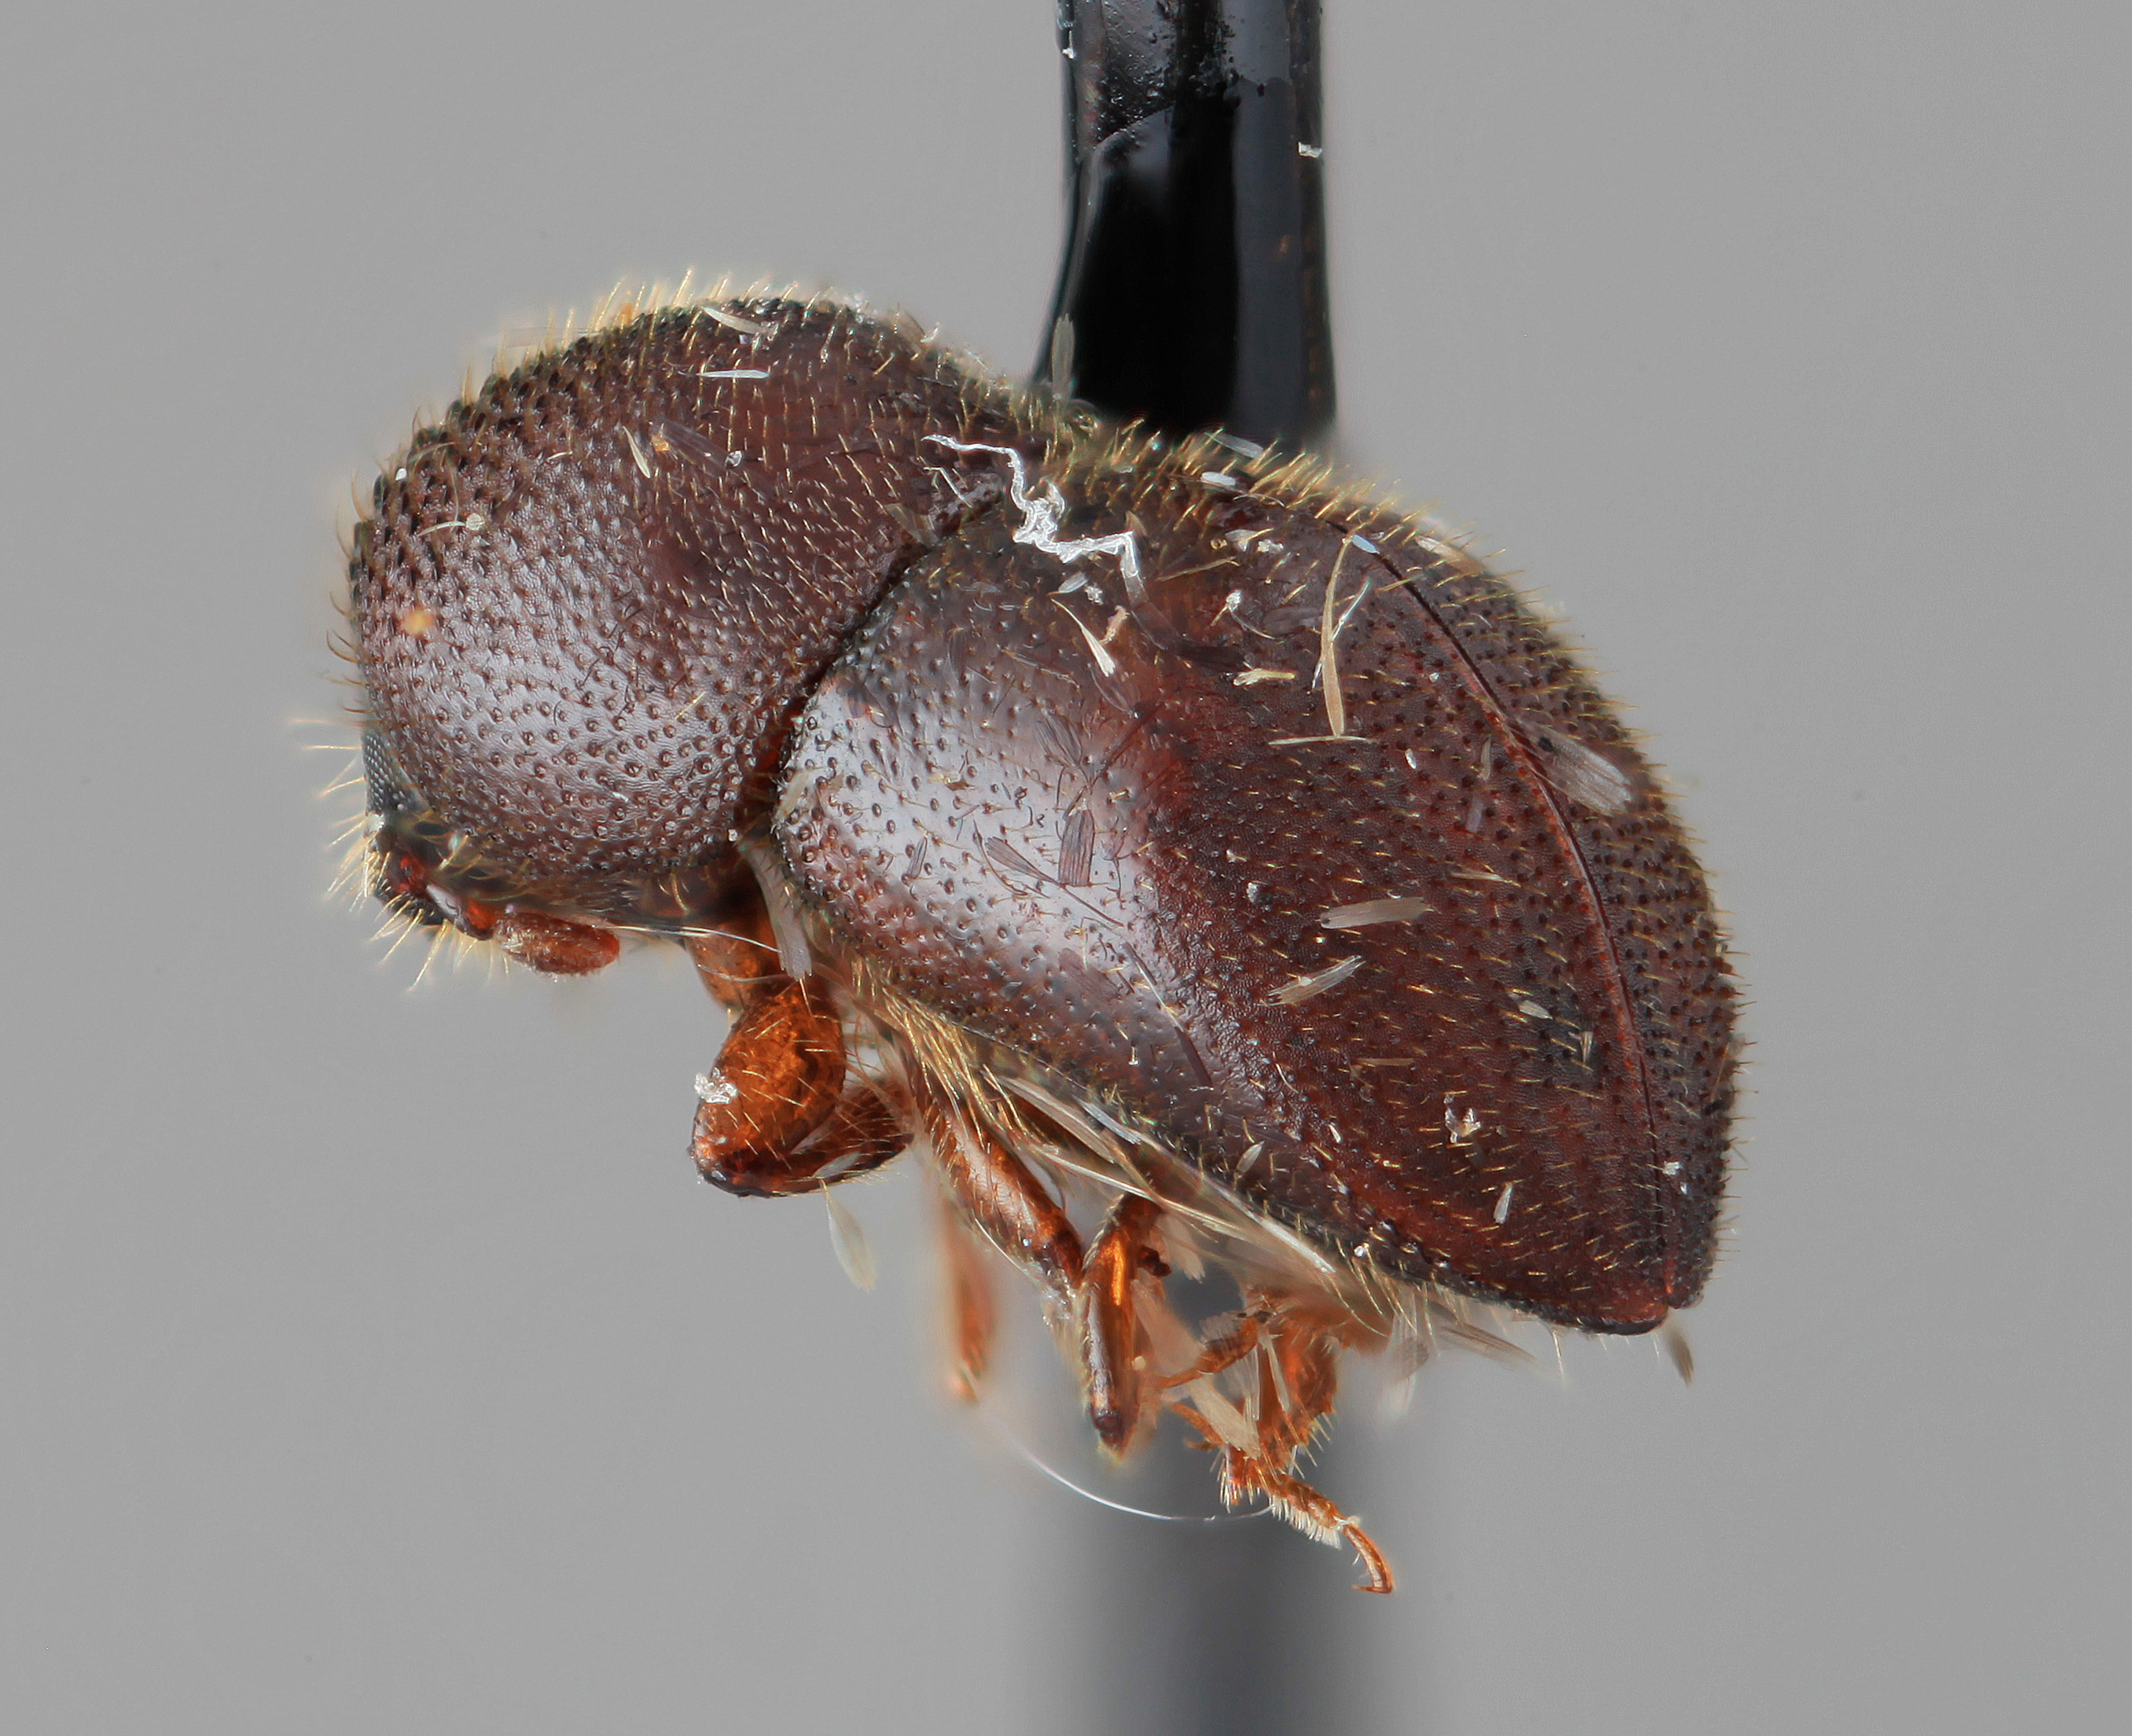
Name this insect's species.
Dryocoetoides versutus
